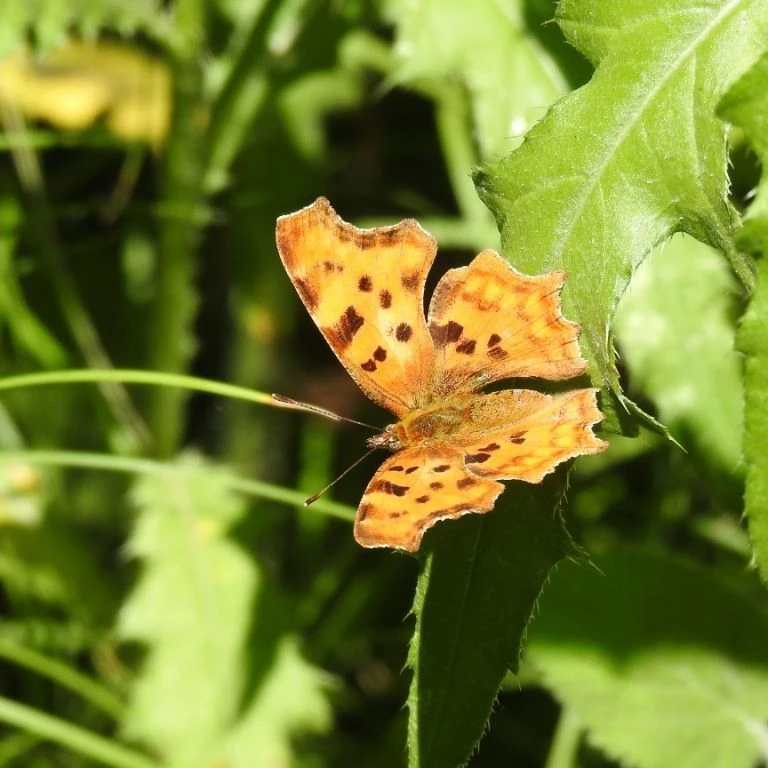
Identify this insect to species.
Polygonia c-album
